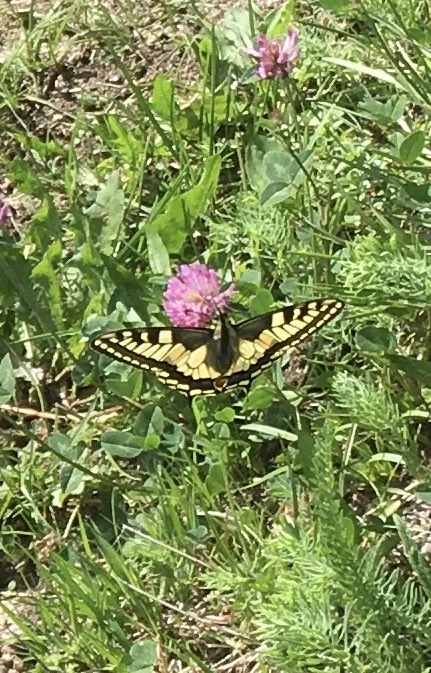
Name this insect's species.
Papilio machaon
